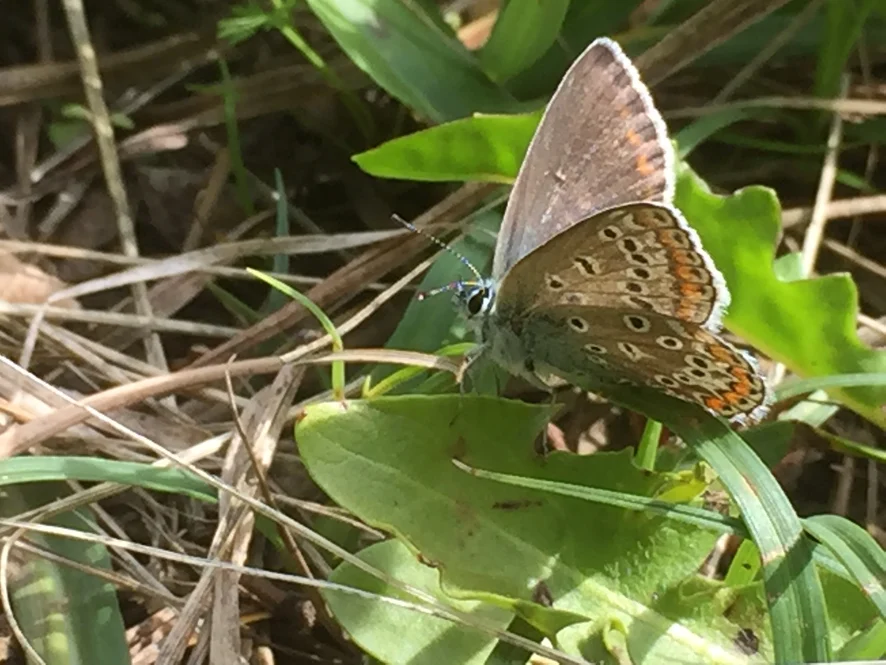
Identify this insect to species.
Polyommatus icarus
